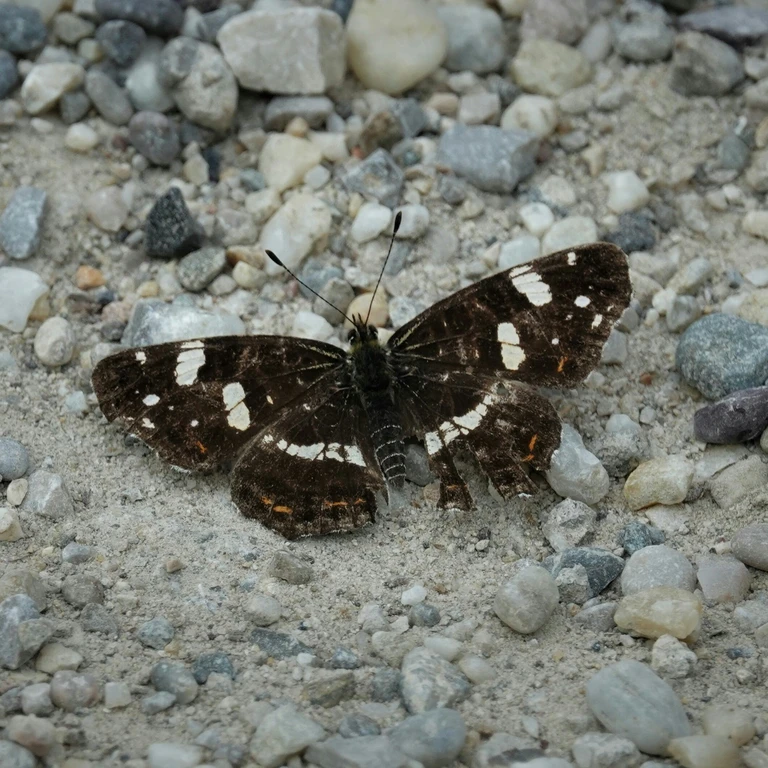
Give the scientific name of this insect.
Araschnia levana
